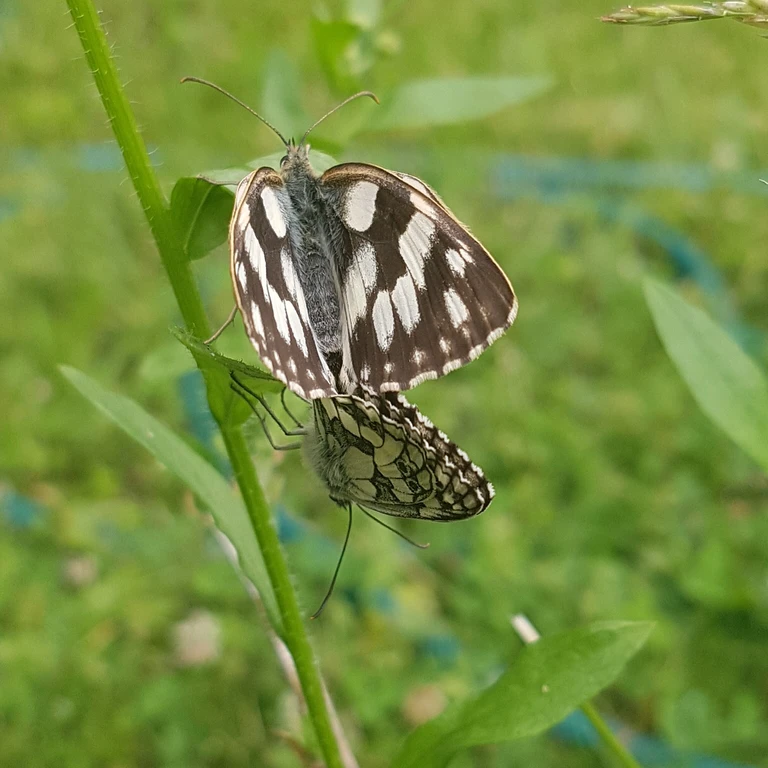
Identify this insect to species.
Melanargia galathea
